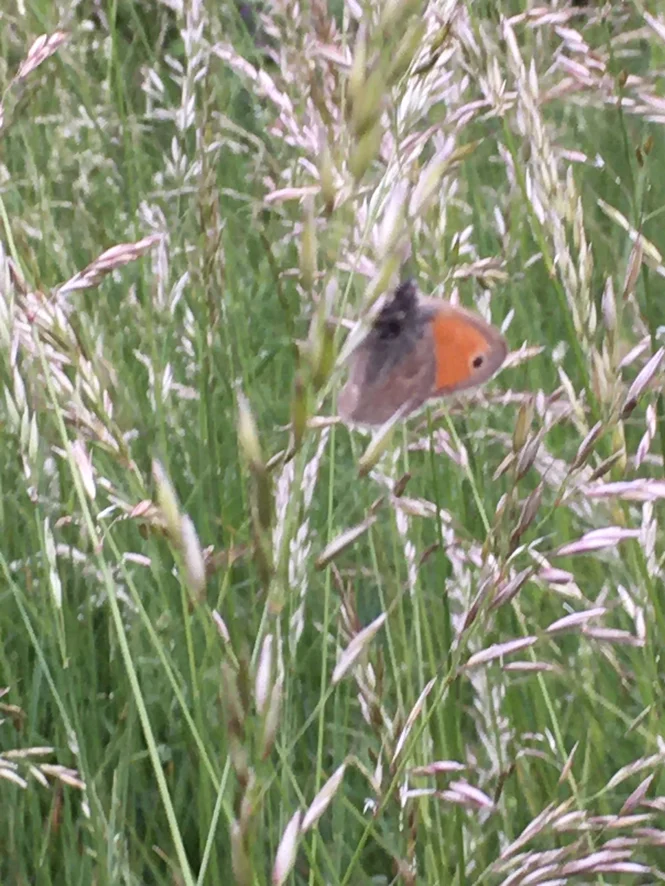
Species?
Coenonympha pamphilus
